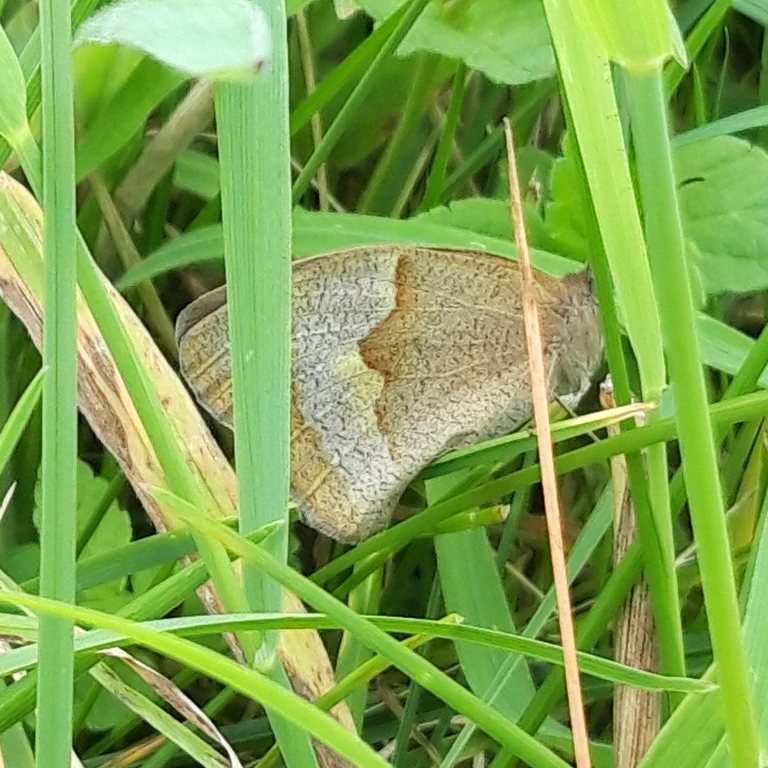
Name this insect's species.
Maniola jurtina
